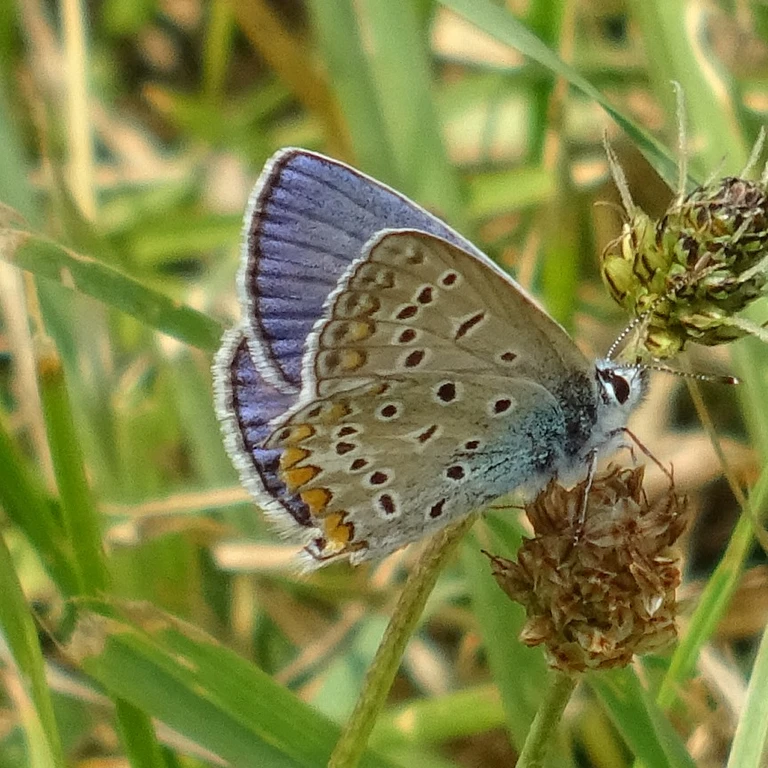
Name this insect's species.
Polyommatus icarus
